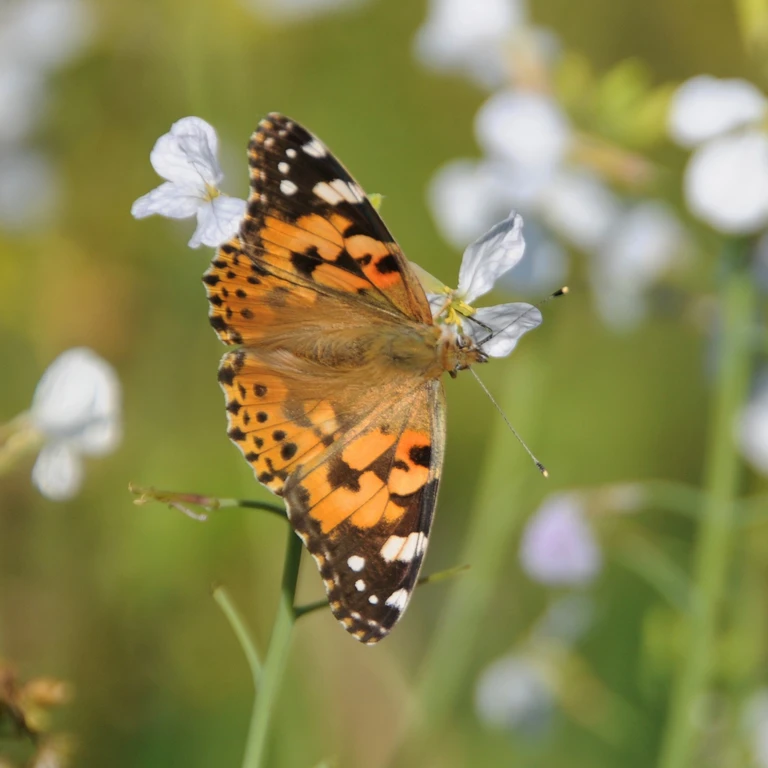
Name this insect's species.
Vanessa cardui
